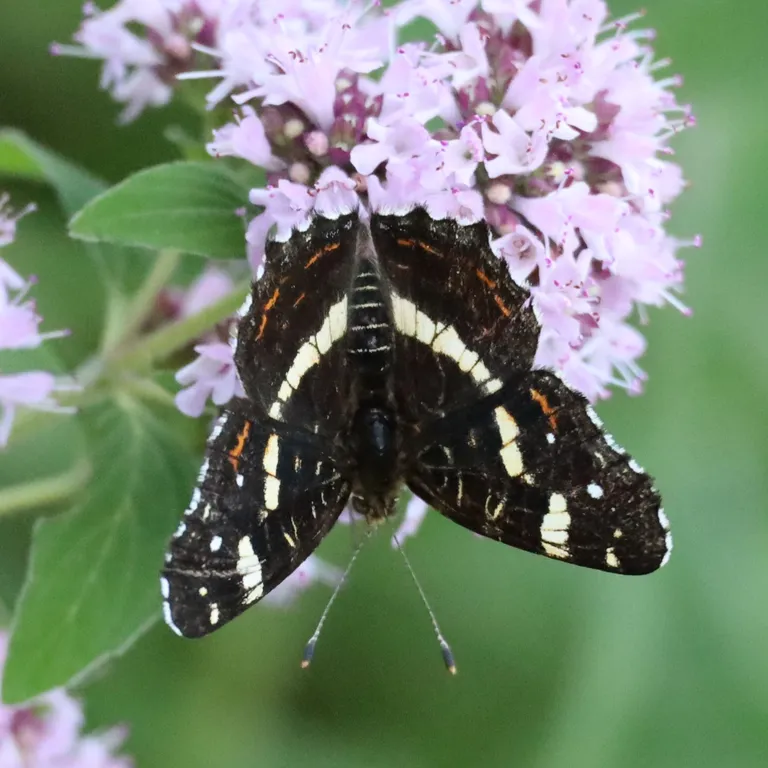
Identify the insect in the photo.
Araschnia levana
